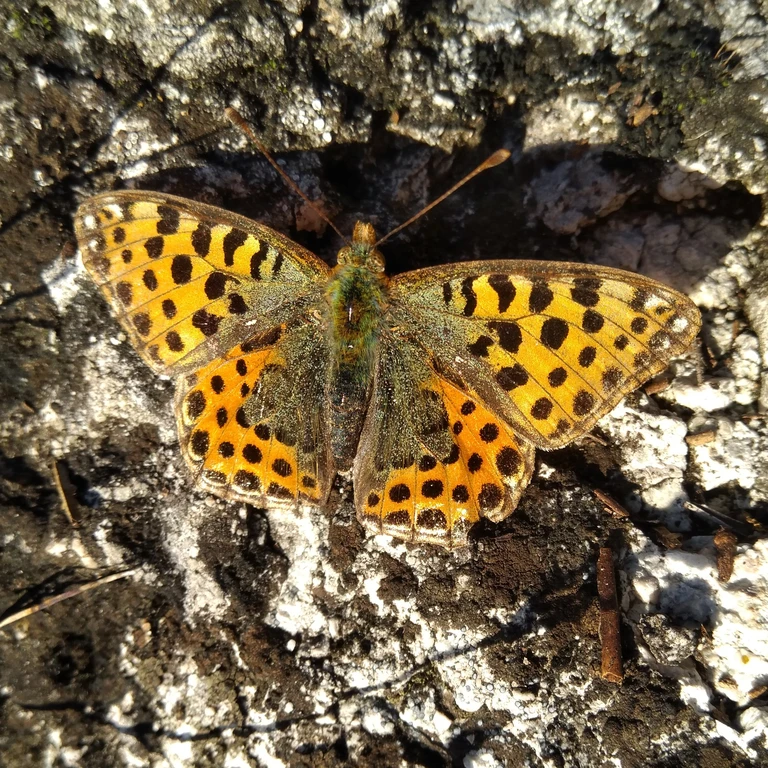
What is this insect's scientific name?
Issoria lathonia
